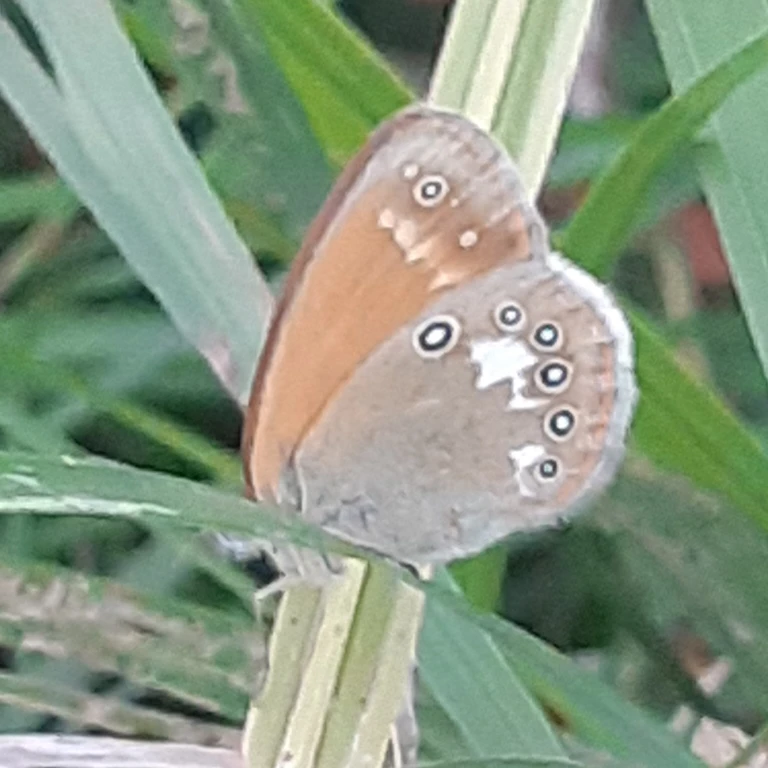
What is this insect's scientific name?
Coenonympha glycerion (also Coenonympha iphis)
